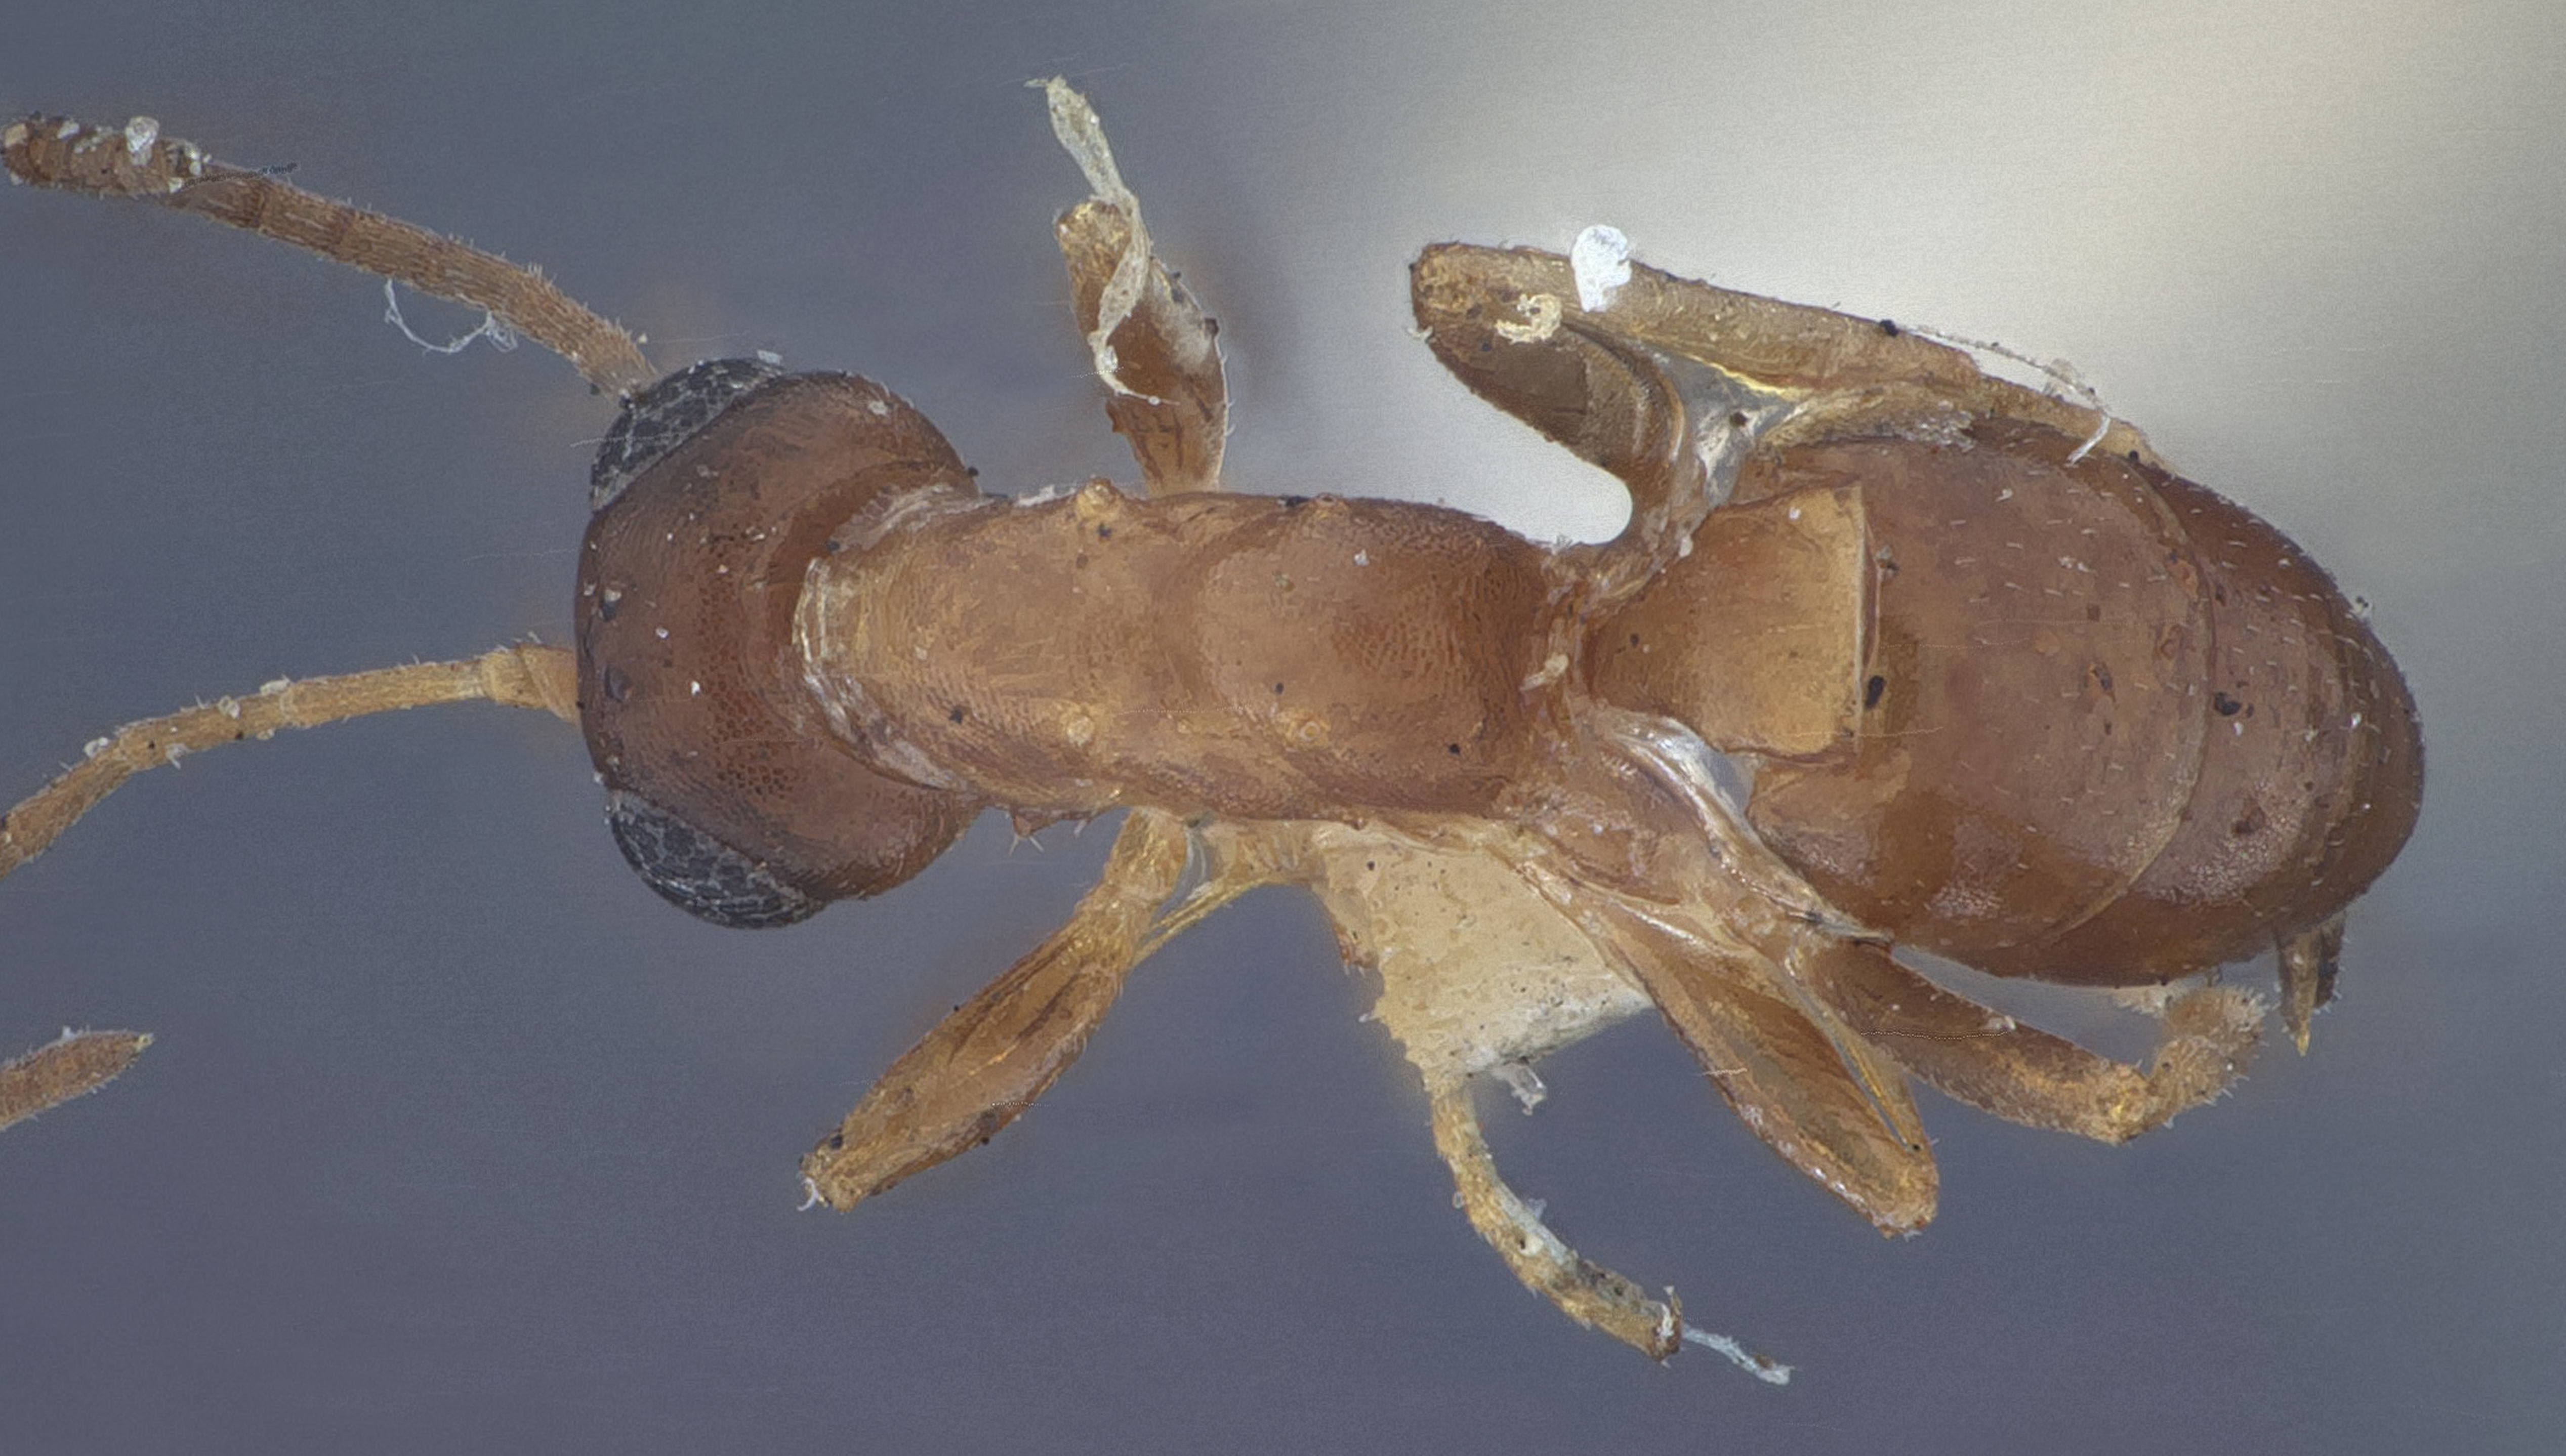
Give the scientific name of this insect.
Pezomachus pennsylvanicus
